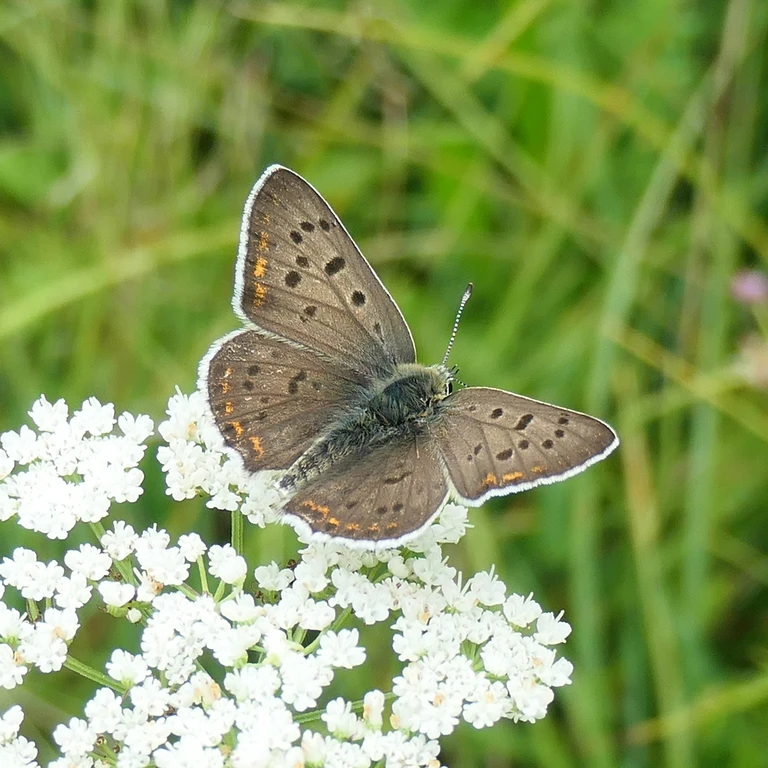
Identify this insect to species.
Lycaena tityrus (also Loweia tityrus)
